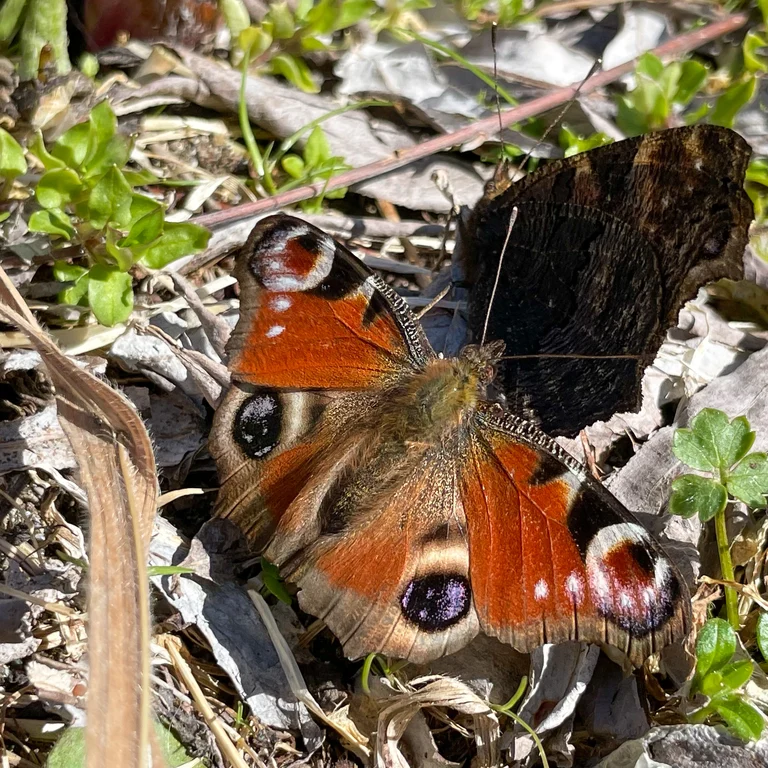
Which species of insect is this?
Aglais io
